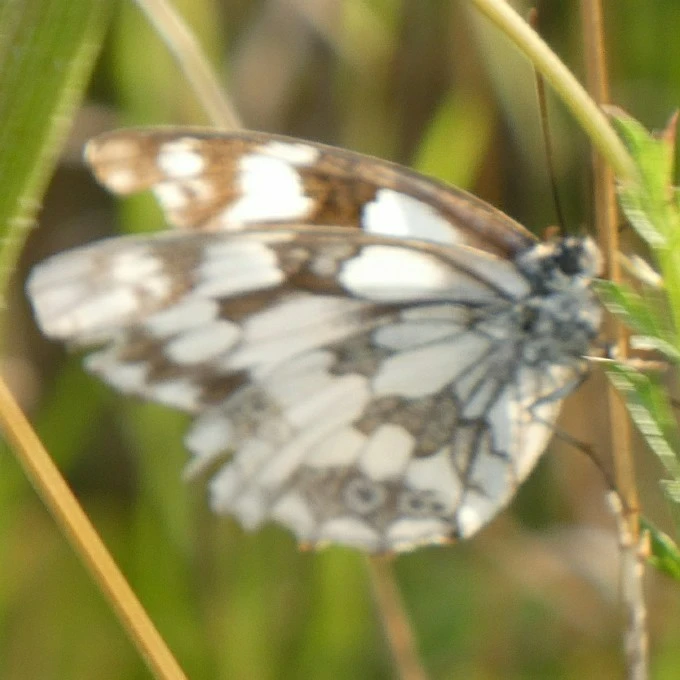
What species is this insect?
Melanargia galathea
